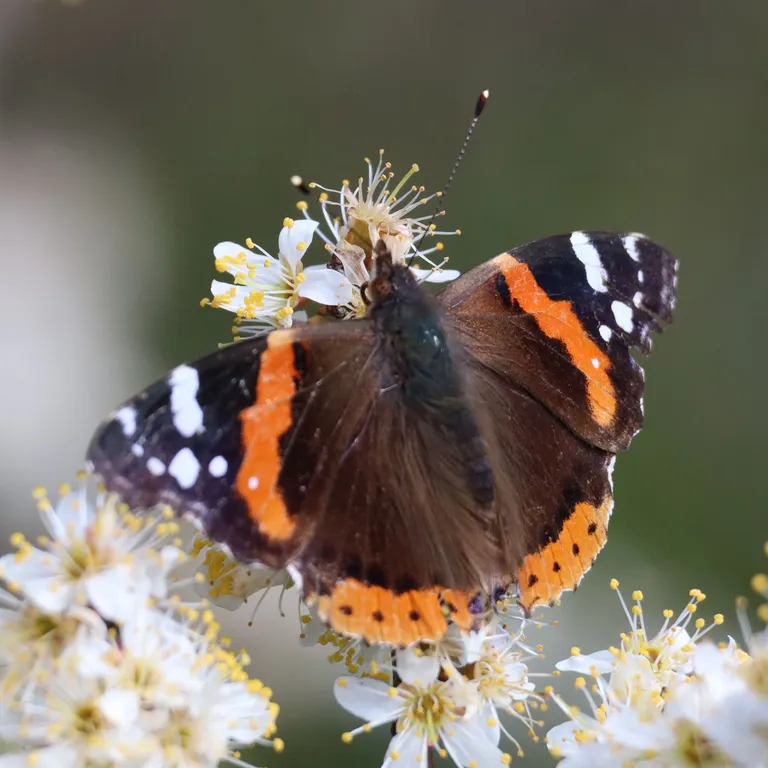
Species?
Vanessa atalanta
